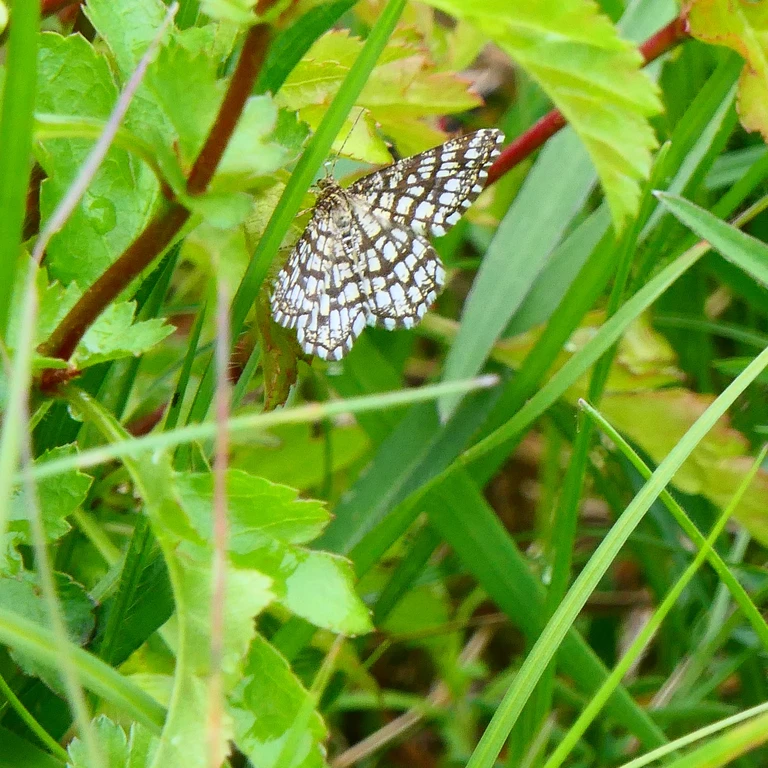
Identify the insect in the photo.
Chiasmia clathrata
